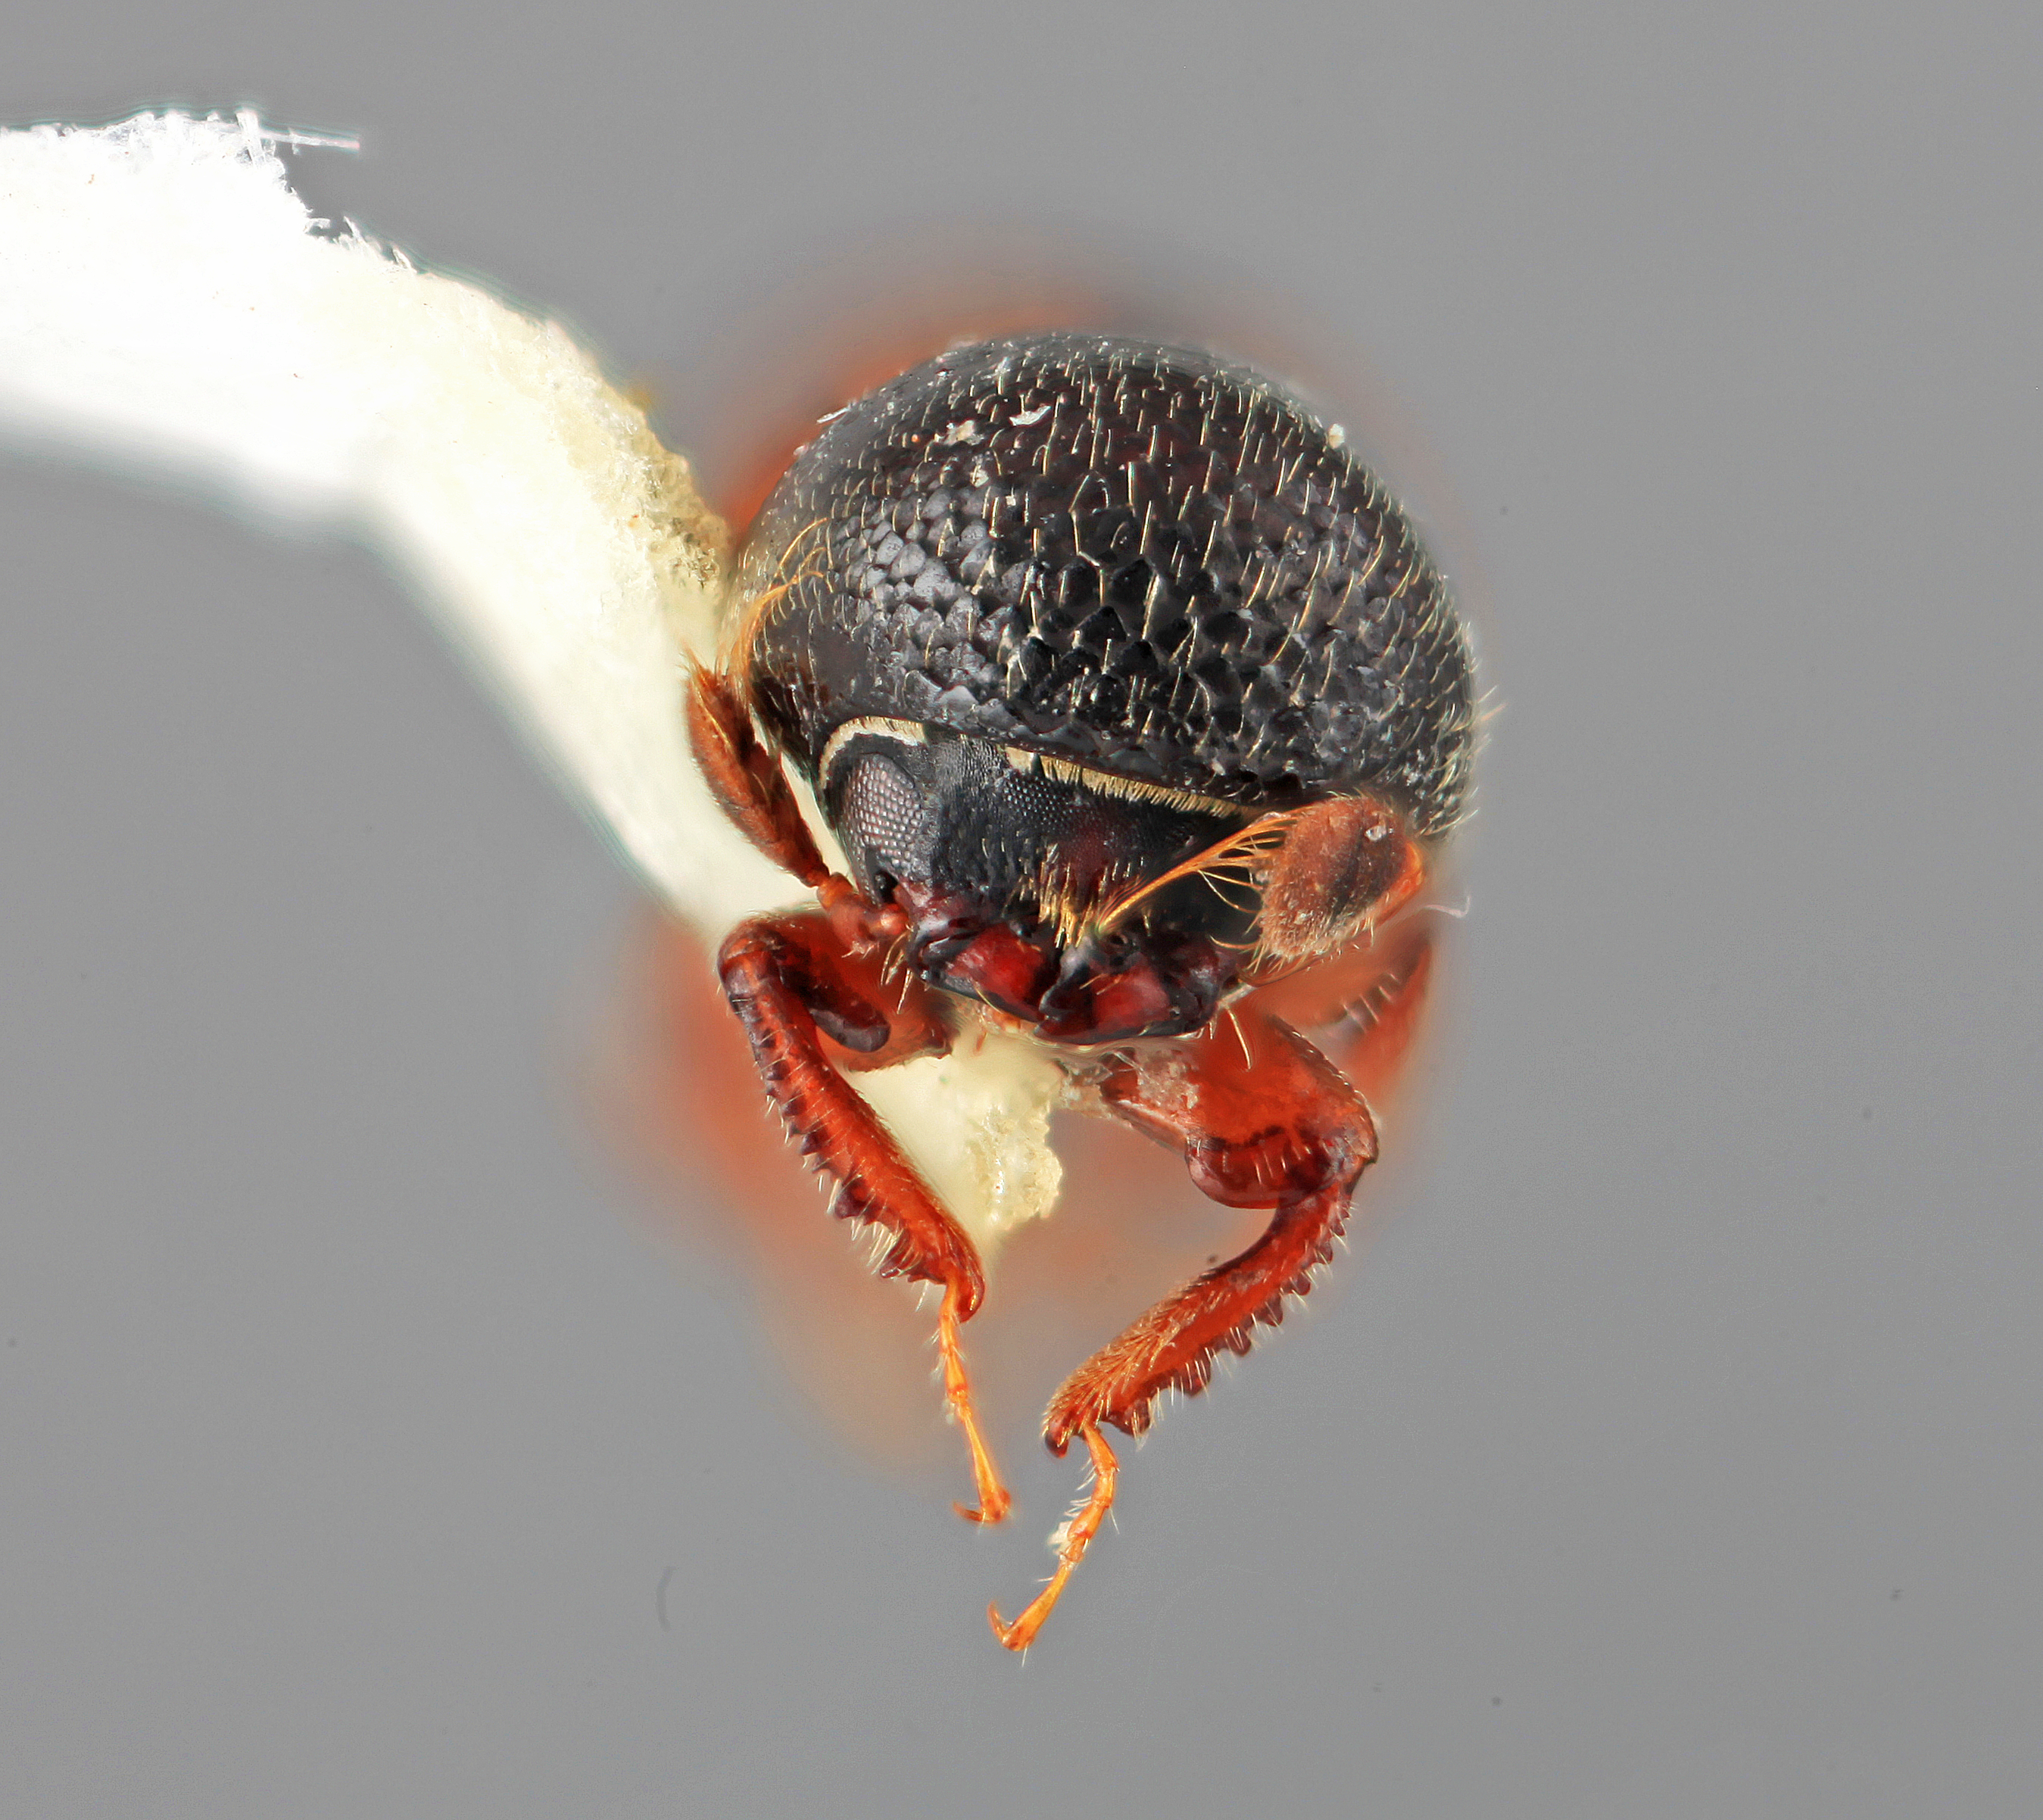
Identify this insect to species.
Tricolus coloreus
